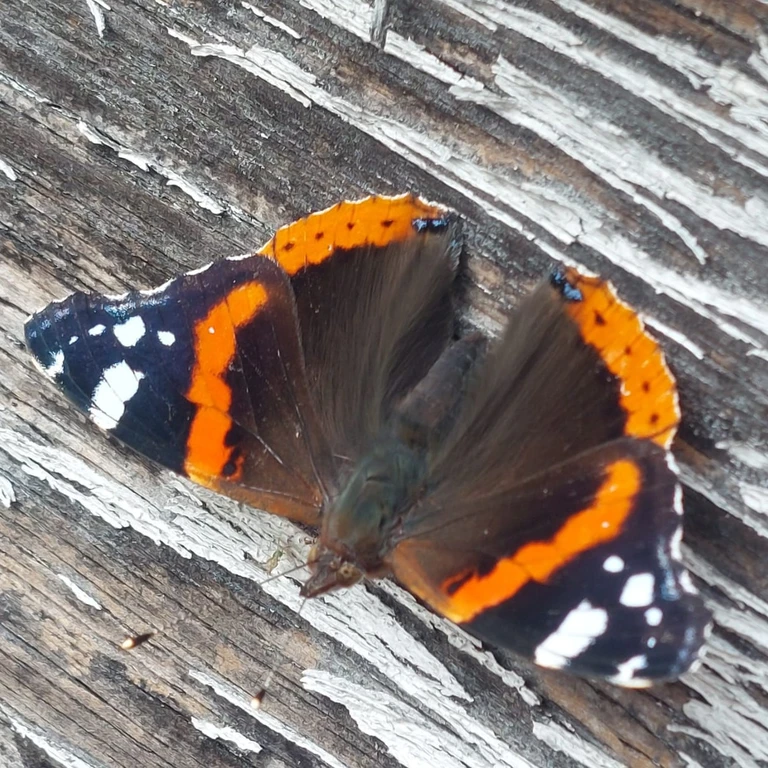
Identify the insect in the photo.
Vanessa atalanta
